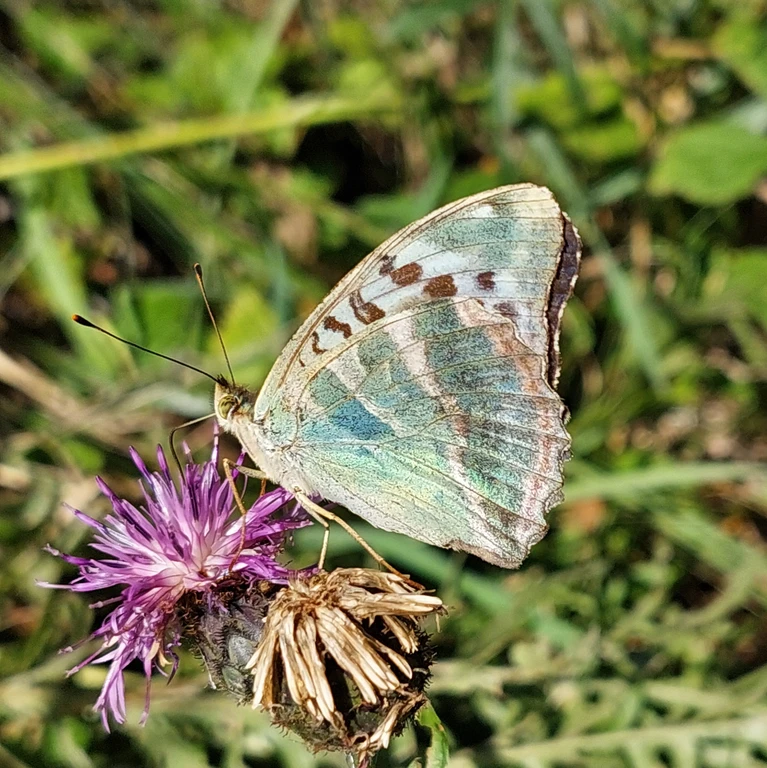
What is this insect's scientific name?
Argynnis paphia
